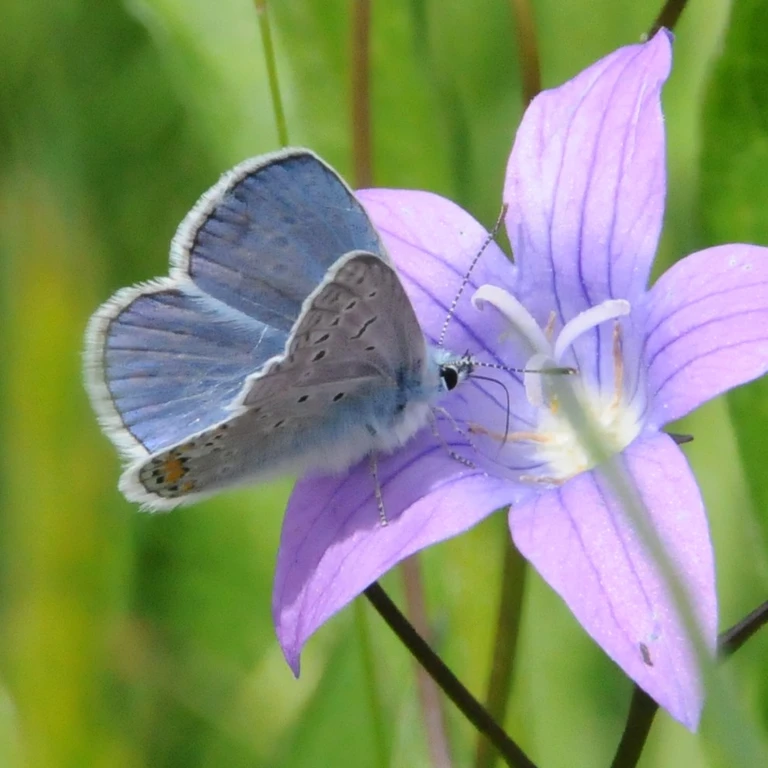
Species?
Polyommatus icarus
